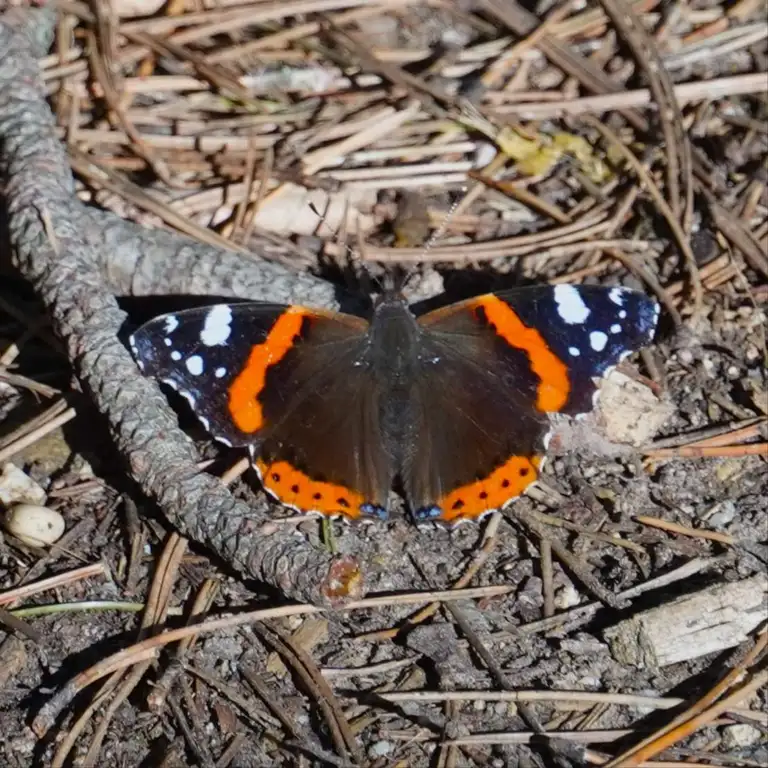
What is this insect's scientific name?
Vanessa atalanta
